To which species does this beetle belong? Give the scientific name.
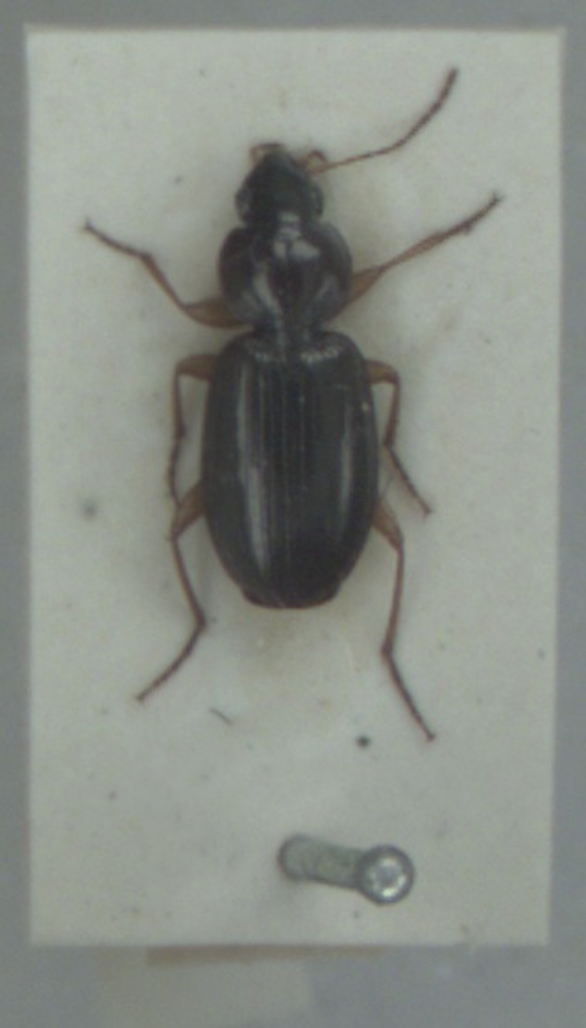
Olisthopus rotundatus
